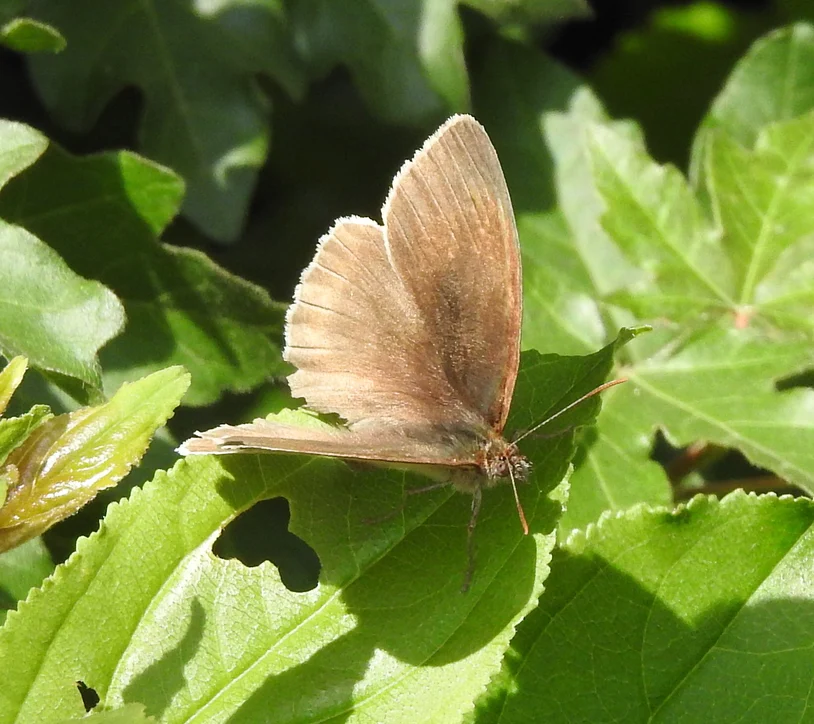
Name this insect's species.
Maniola jurtina
